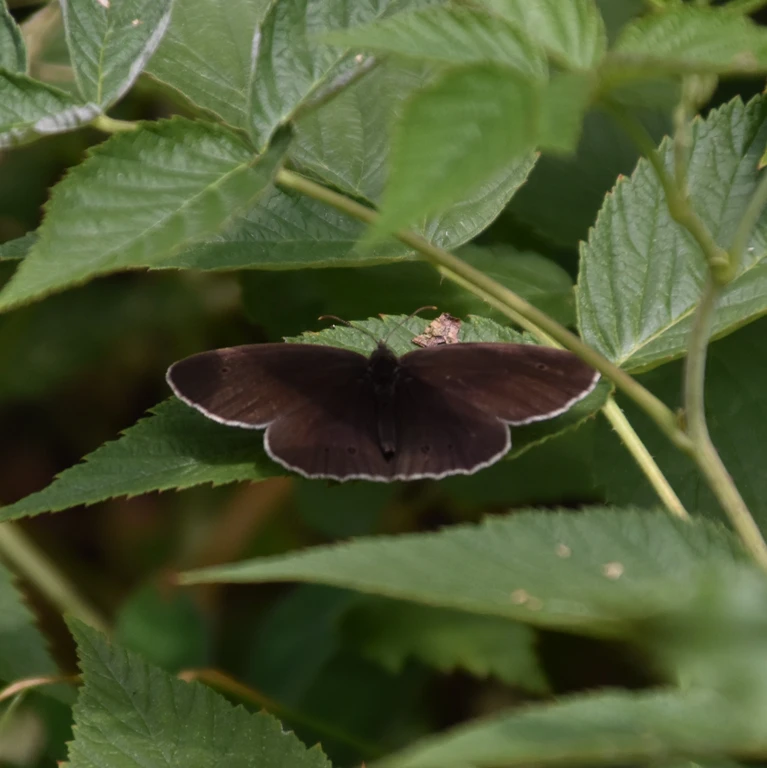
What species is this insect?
Aphantopus hyperantus
